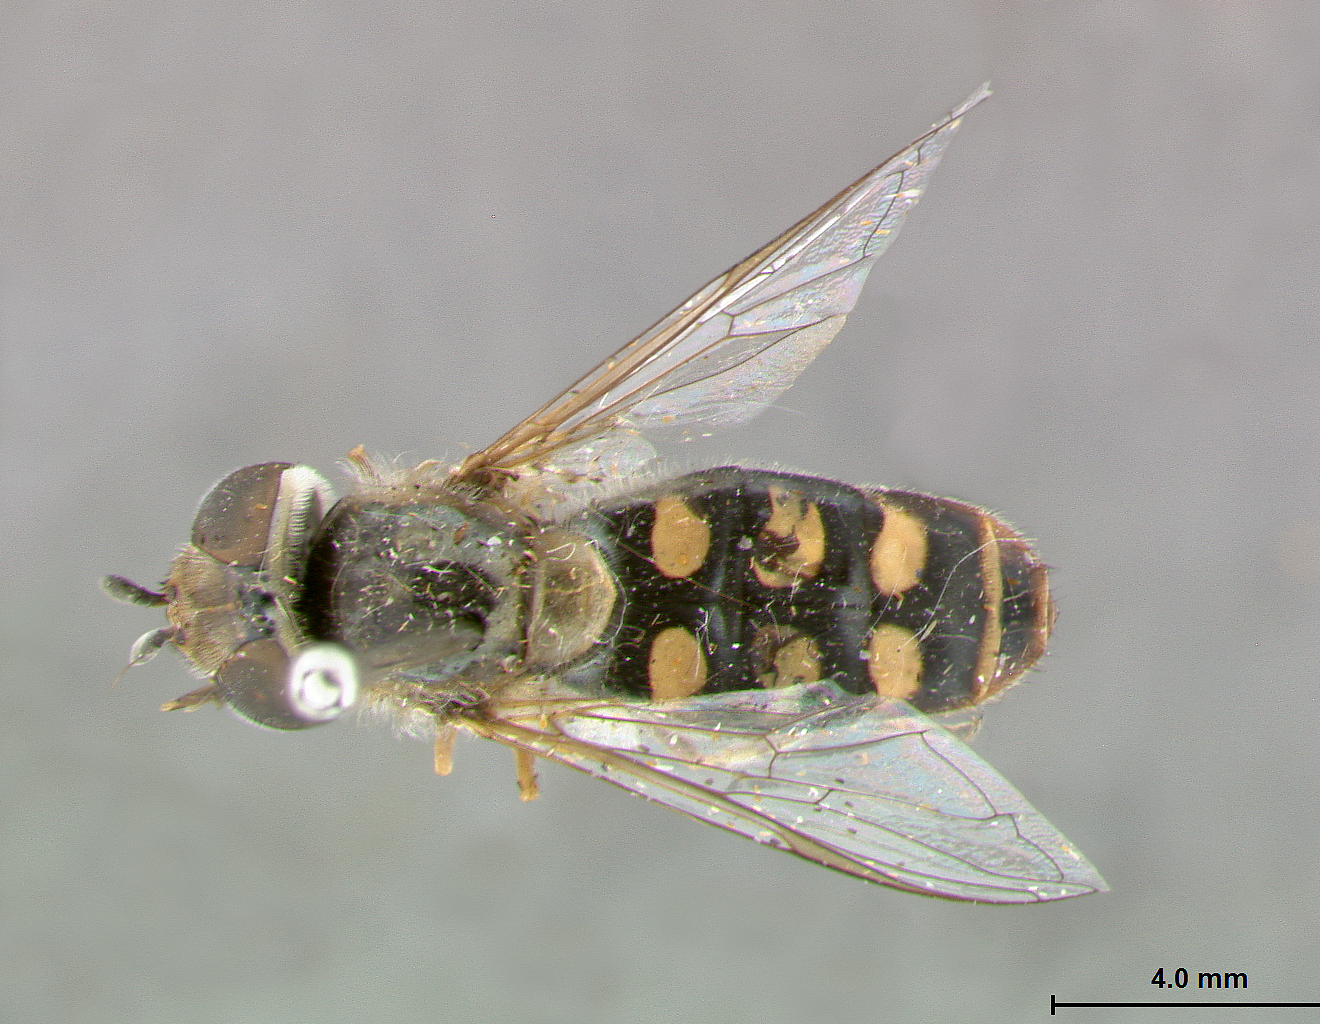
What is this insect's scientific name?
Scaeva occidentalis
